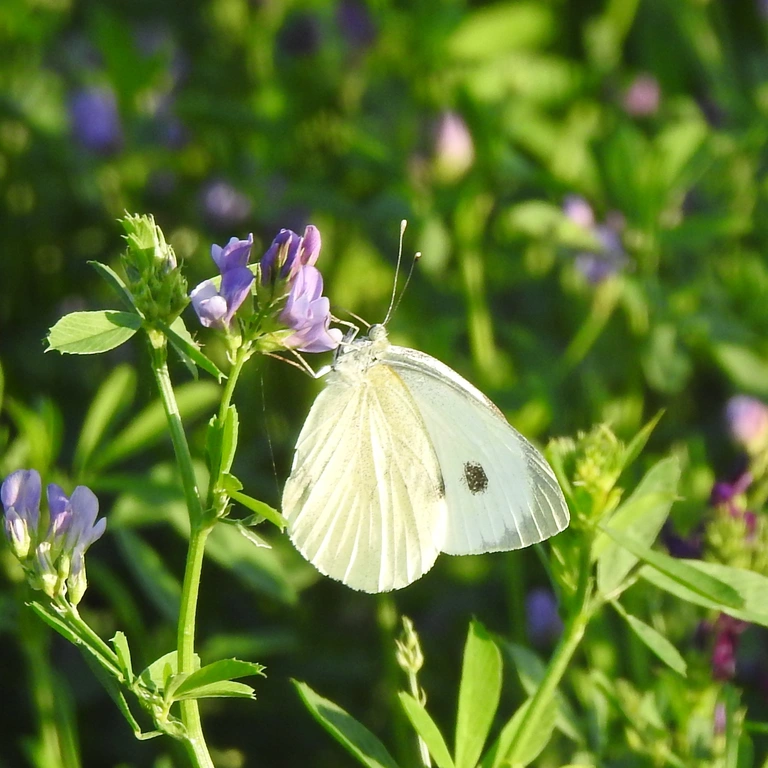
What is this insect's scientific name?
Pieris brassicae
